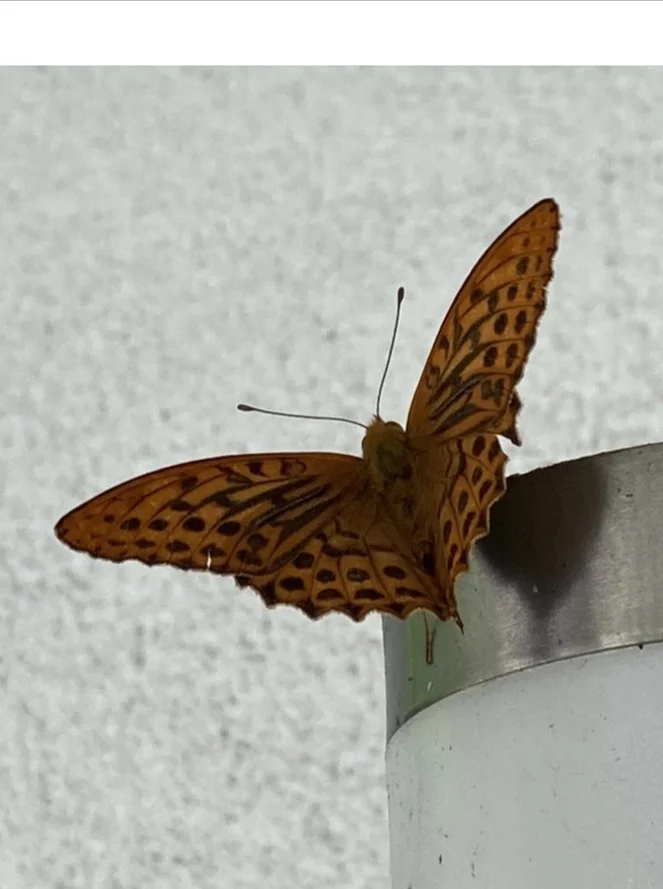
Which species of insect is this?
Argynnis paphia
